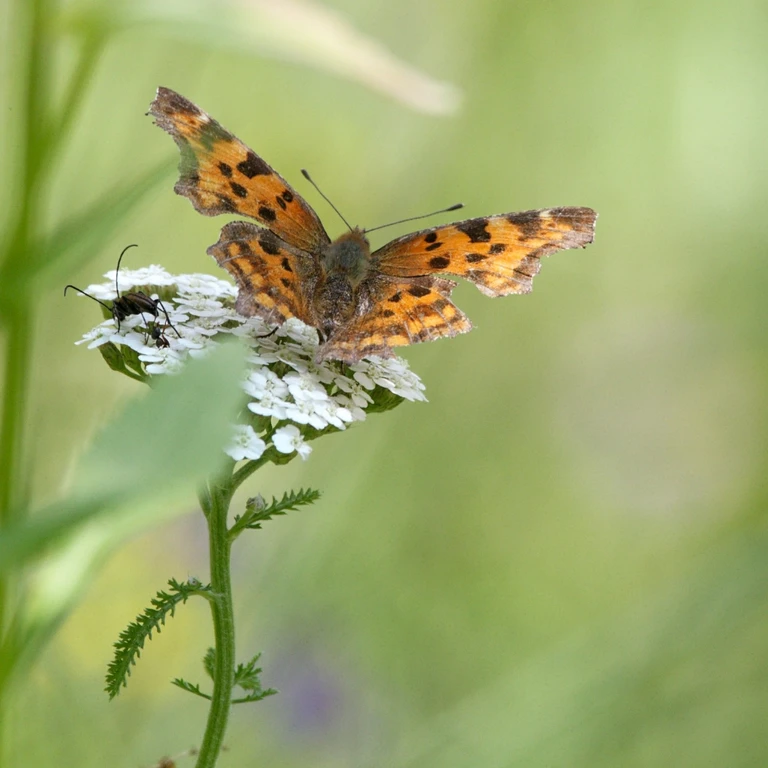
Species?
Polygonia c-album
